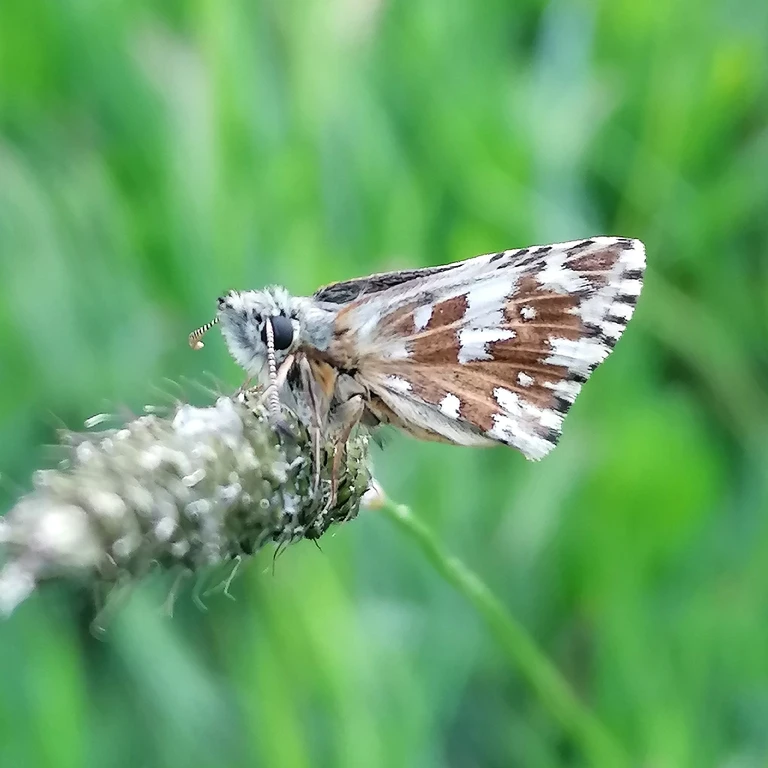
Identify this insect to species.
Pyrgus malvae
